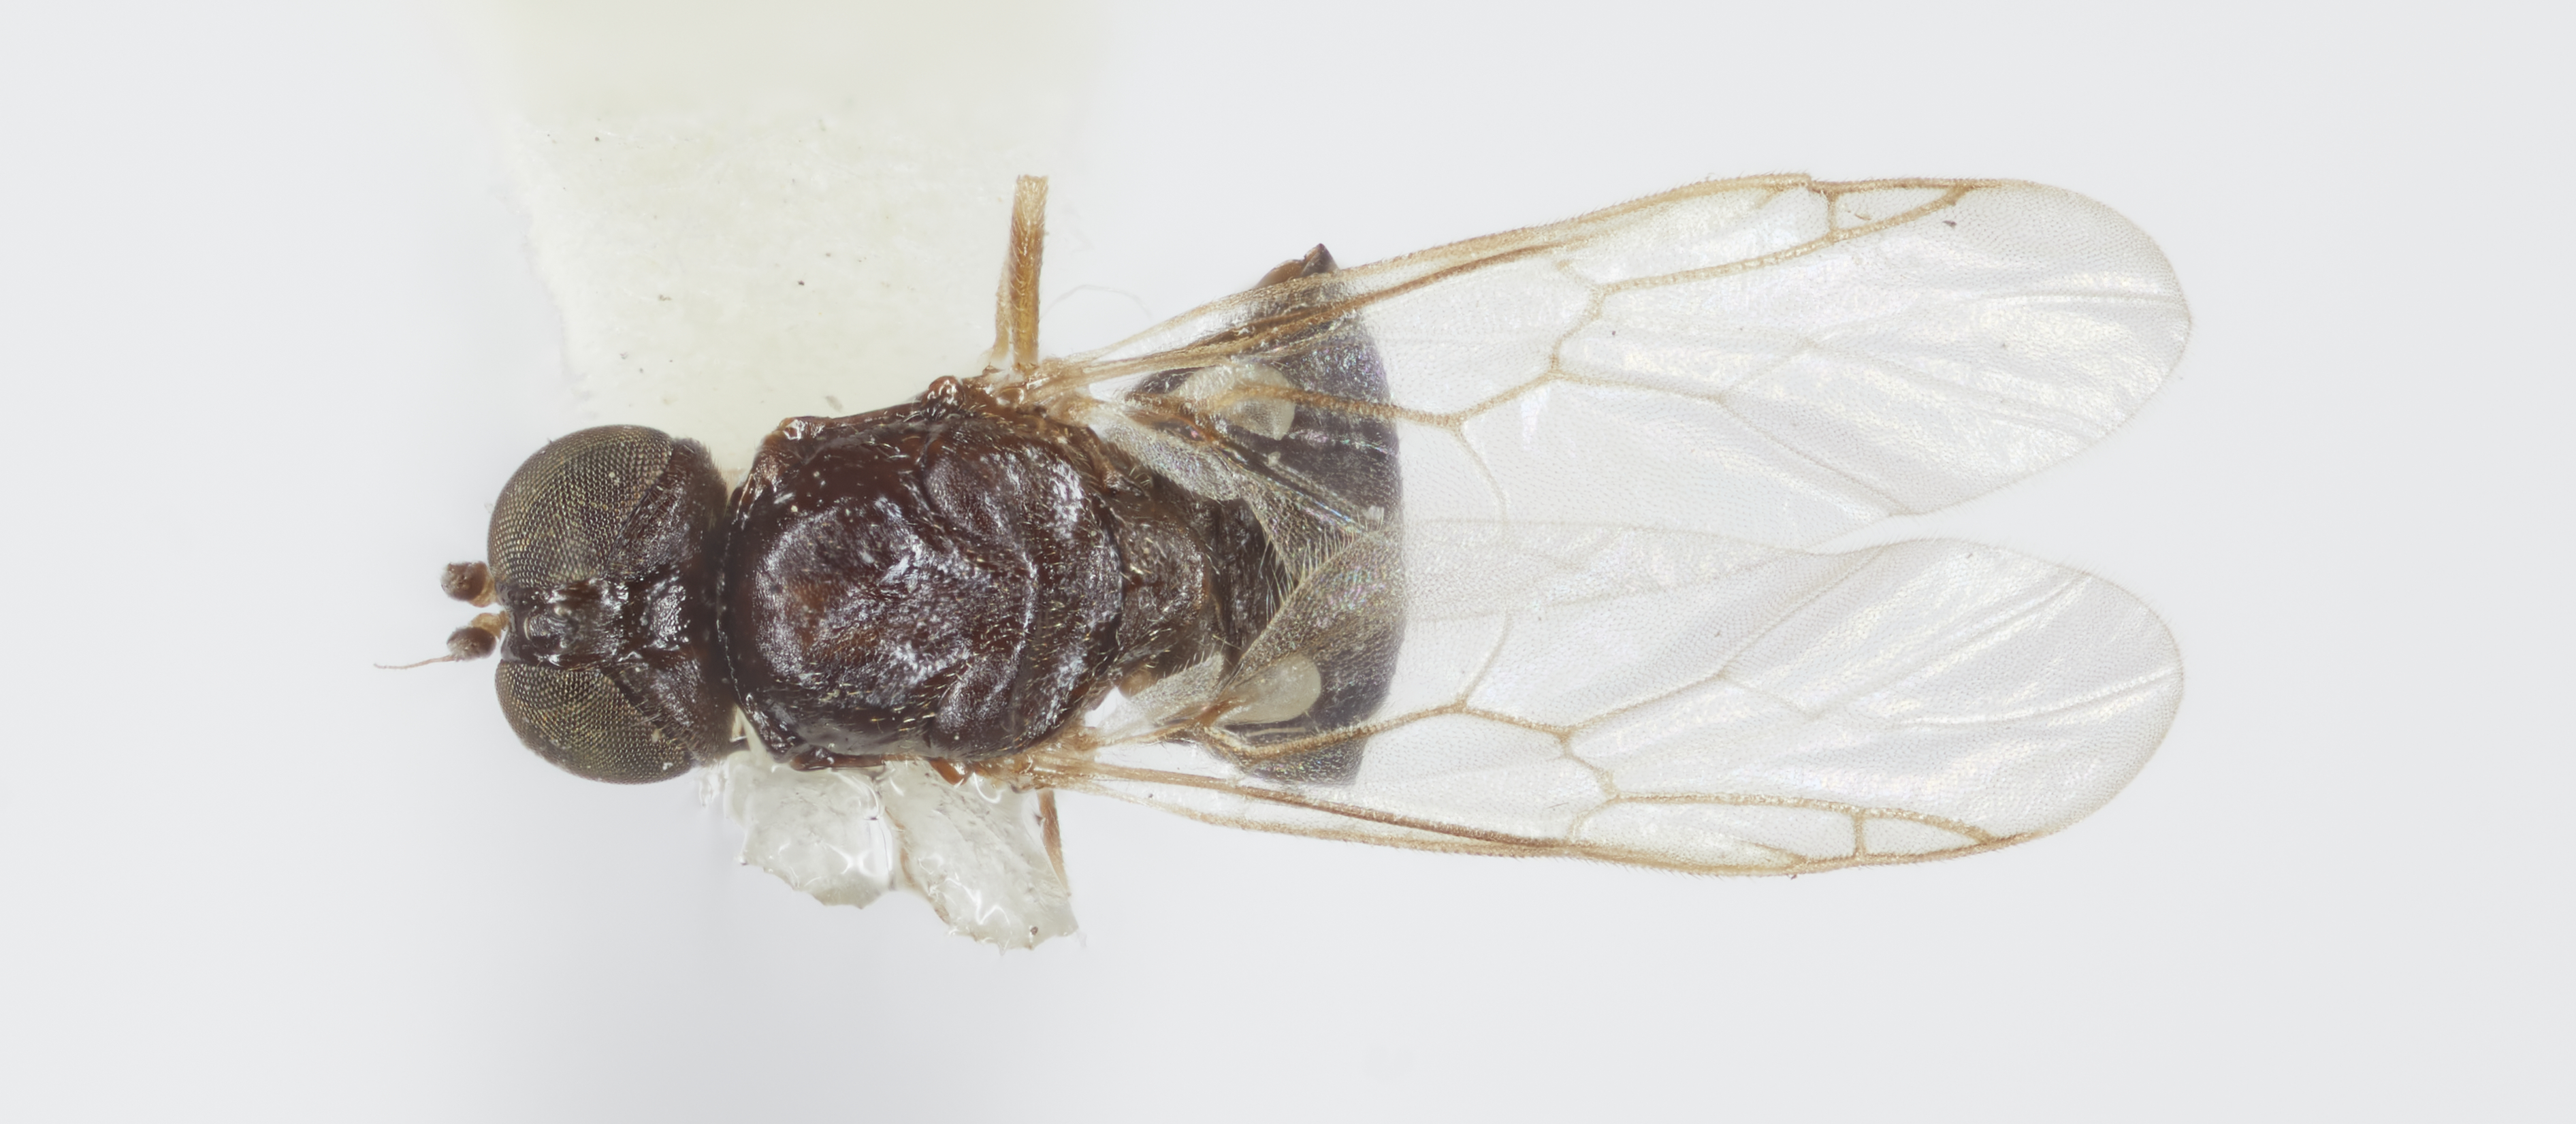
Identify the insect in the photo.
Neopachygaster occidentalis
